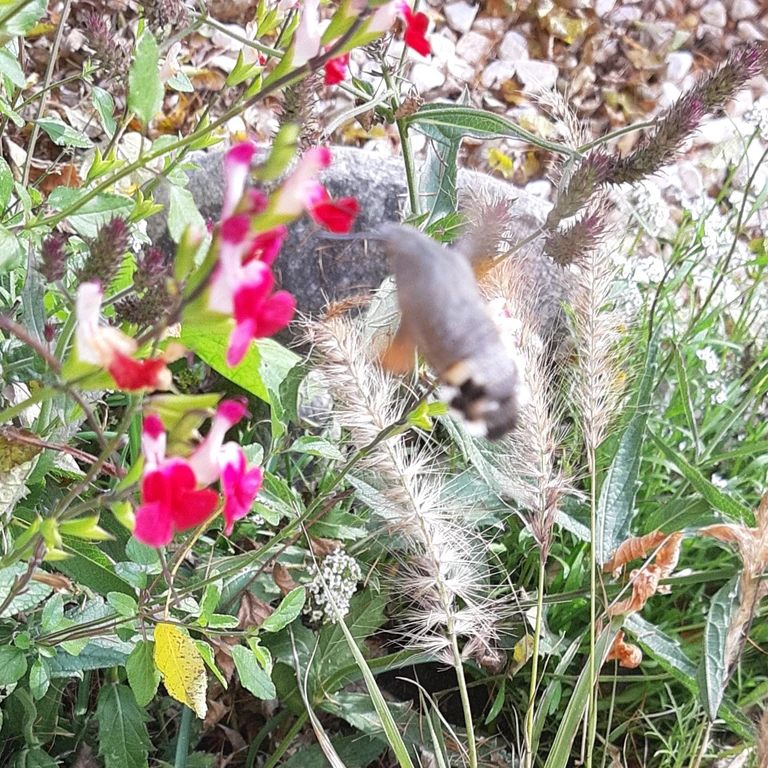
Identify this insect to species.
Macroglossum stellatarum
